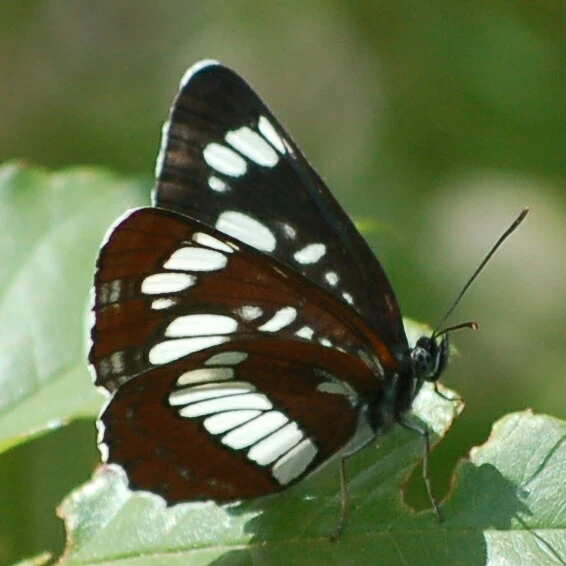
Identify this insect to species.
Neptis rivularis
